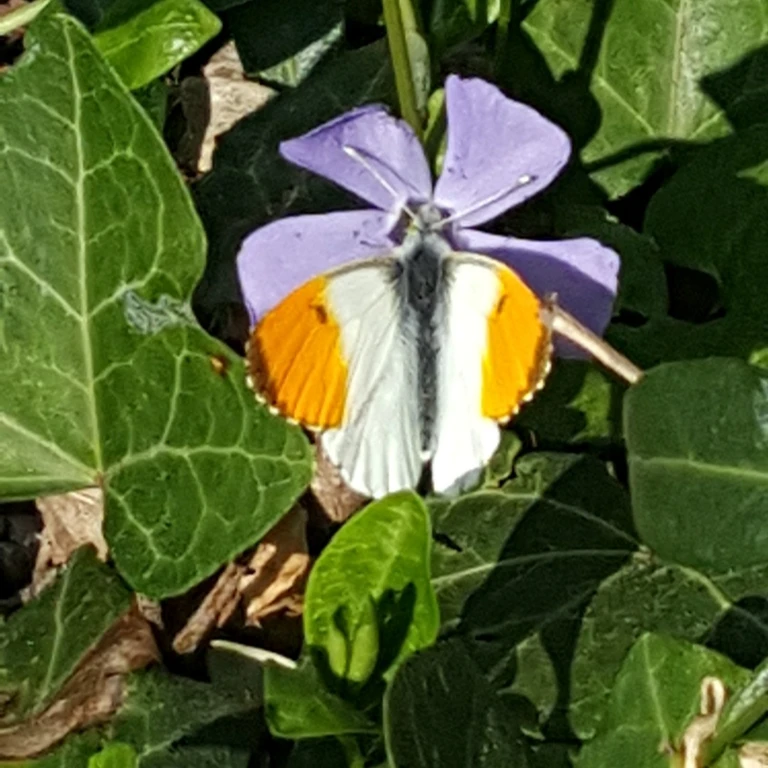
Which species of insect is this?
Anthocharis cardamines
